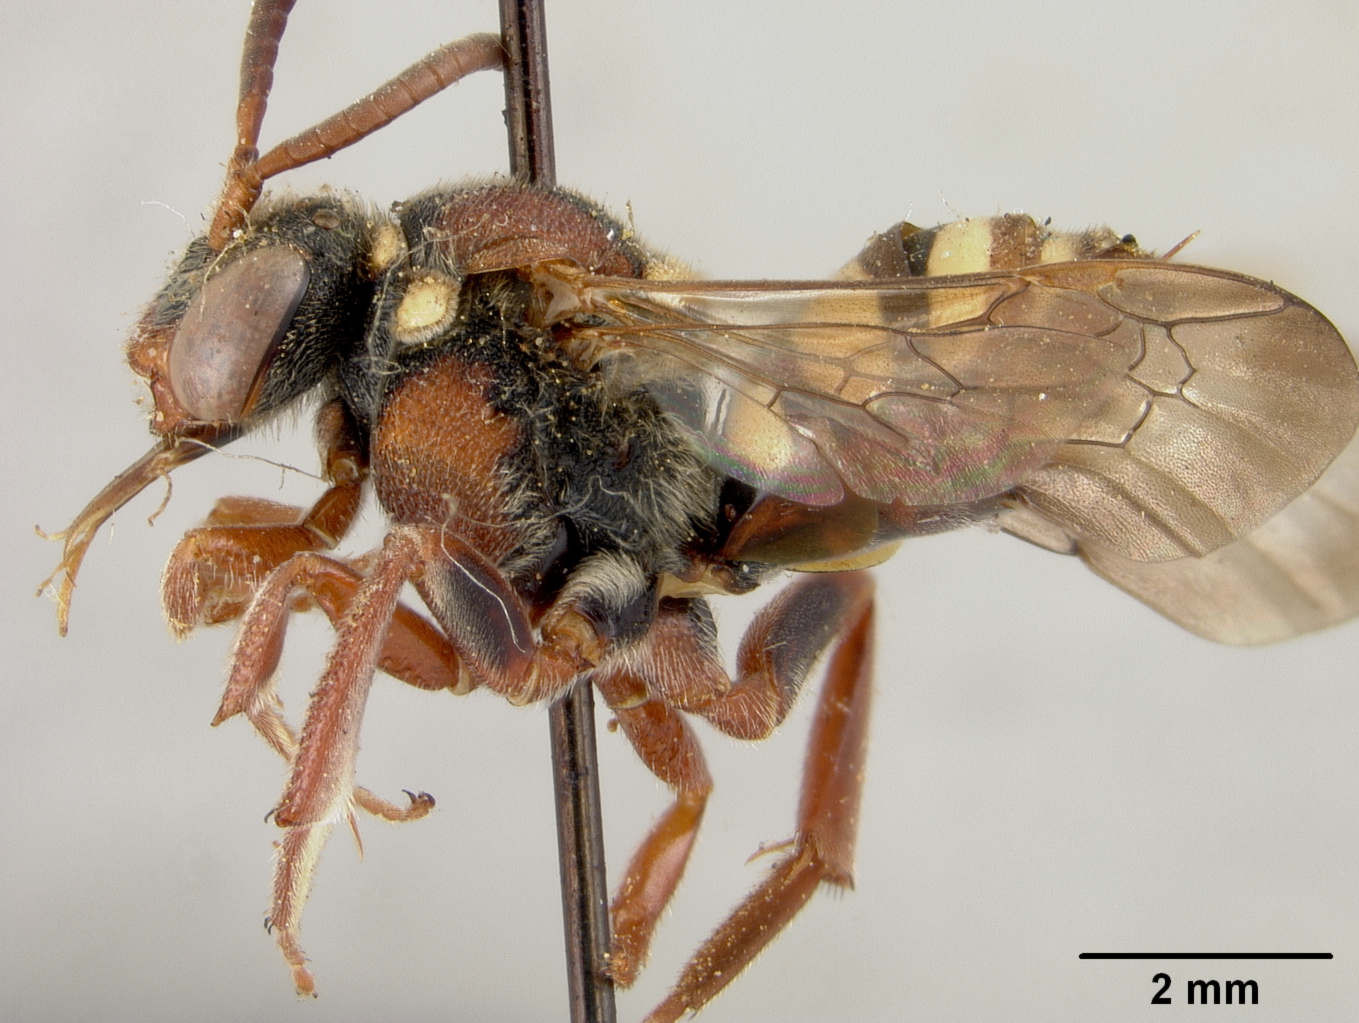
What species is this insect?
Nomada wheeleri
